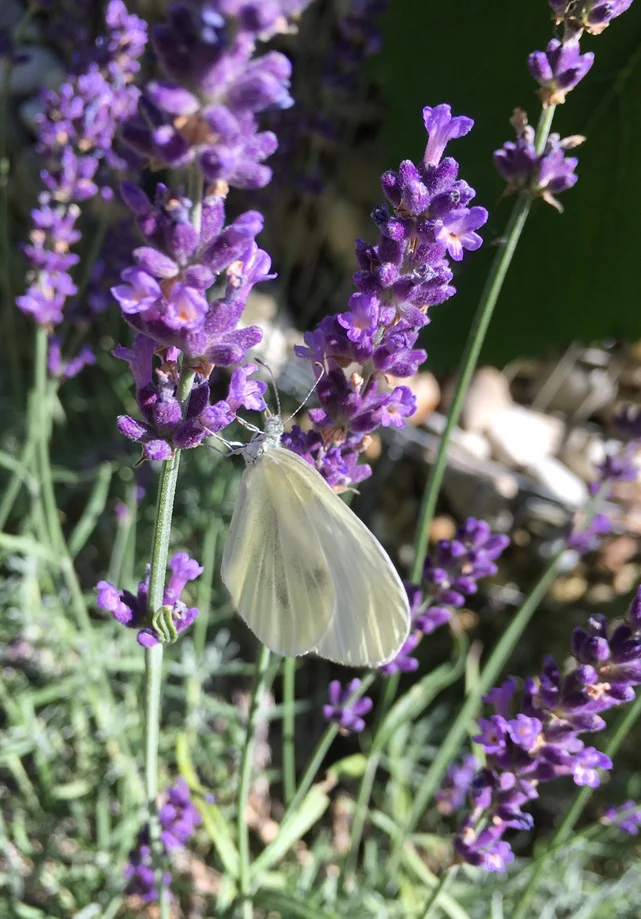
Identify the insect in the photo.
Leptidea sinapis/juvernica
